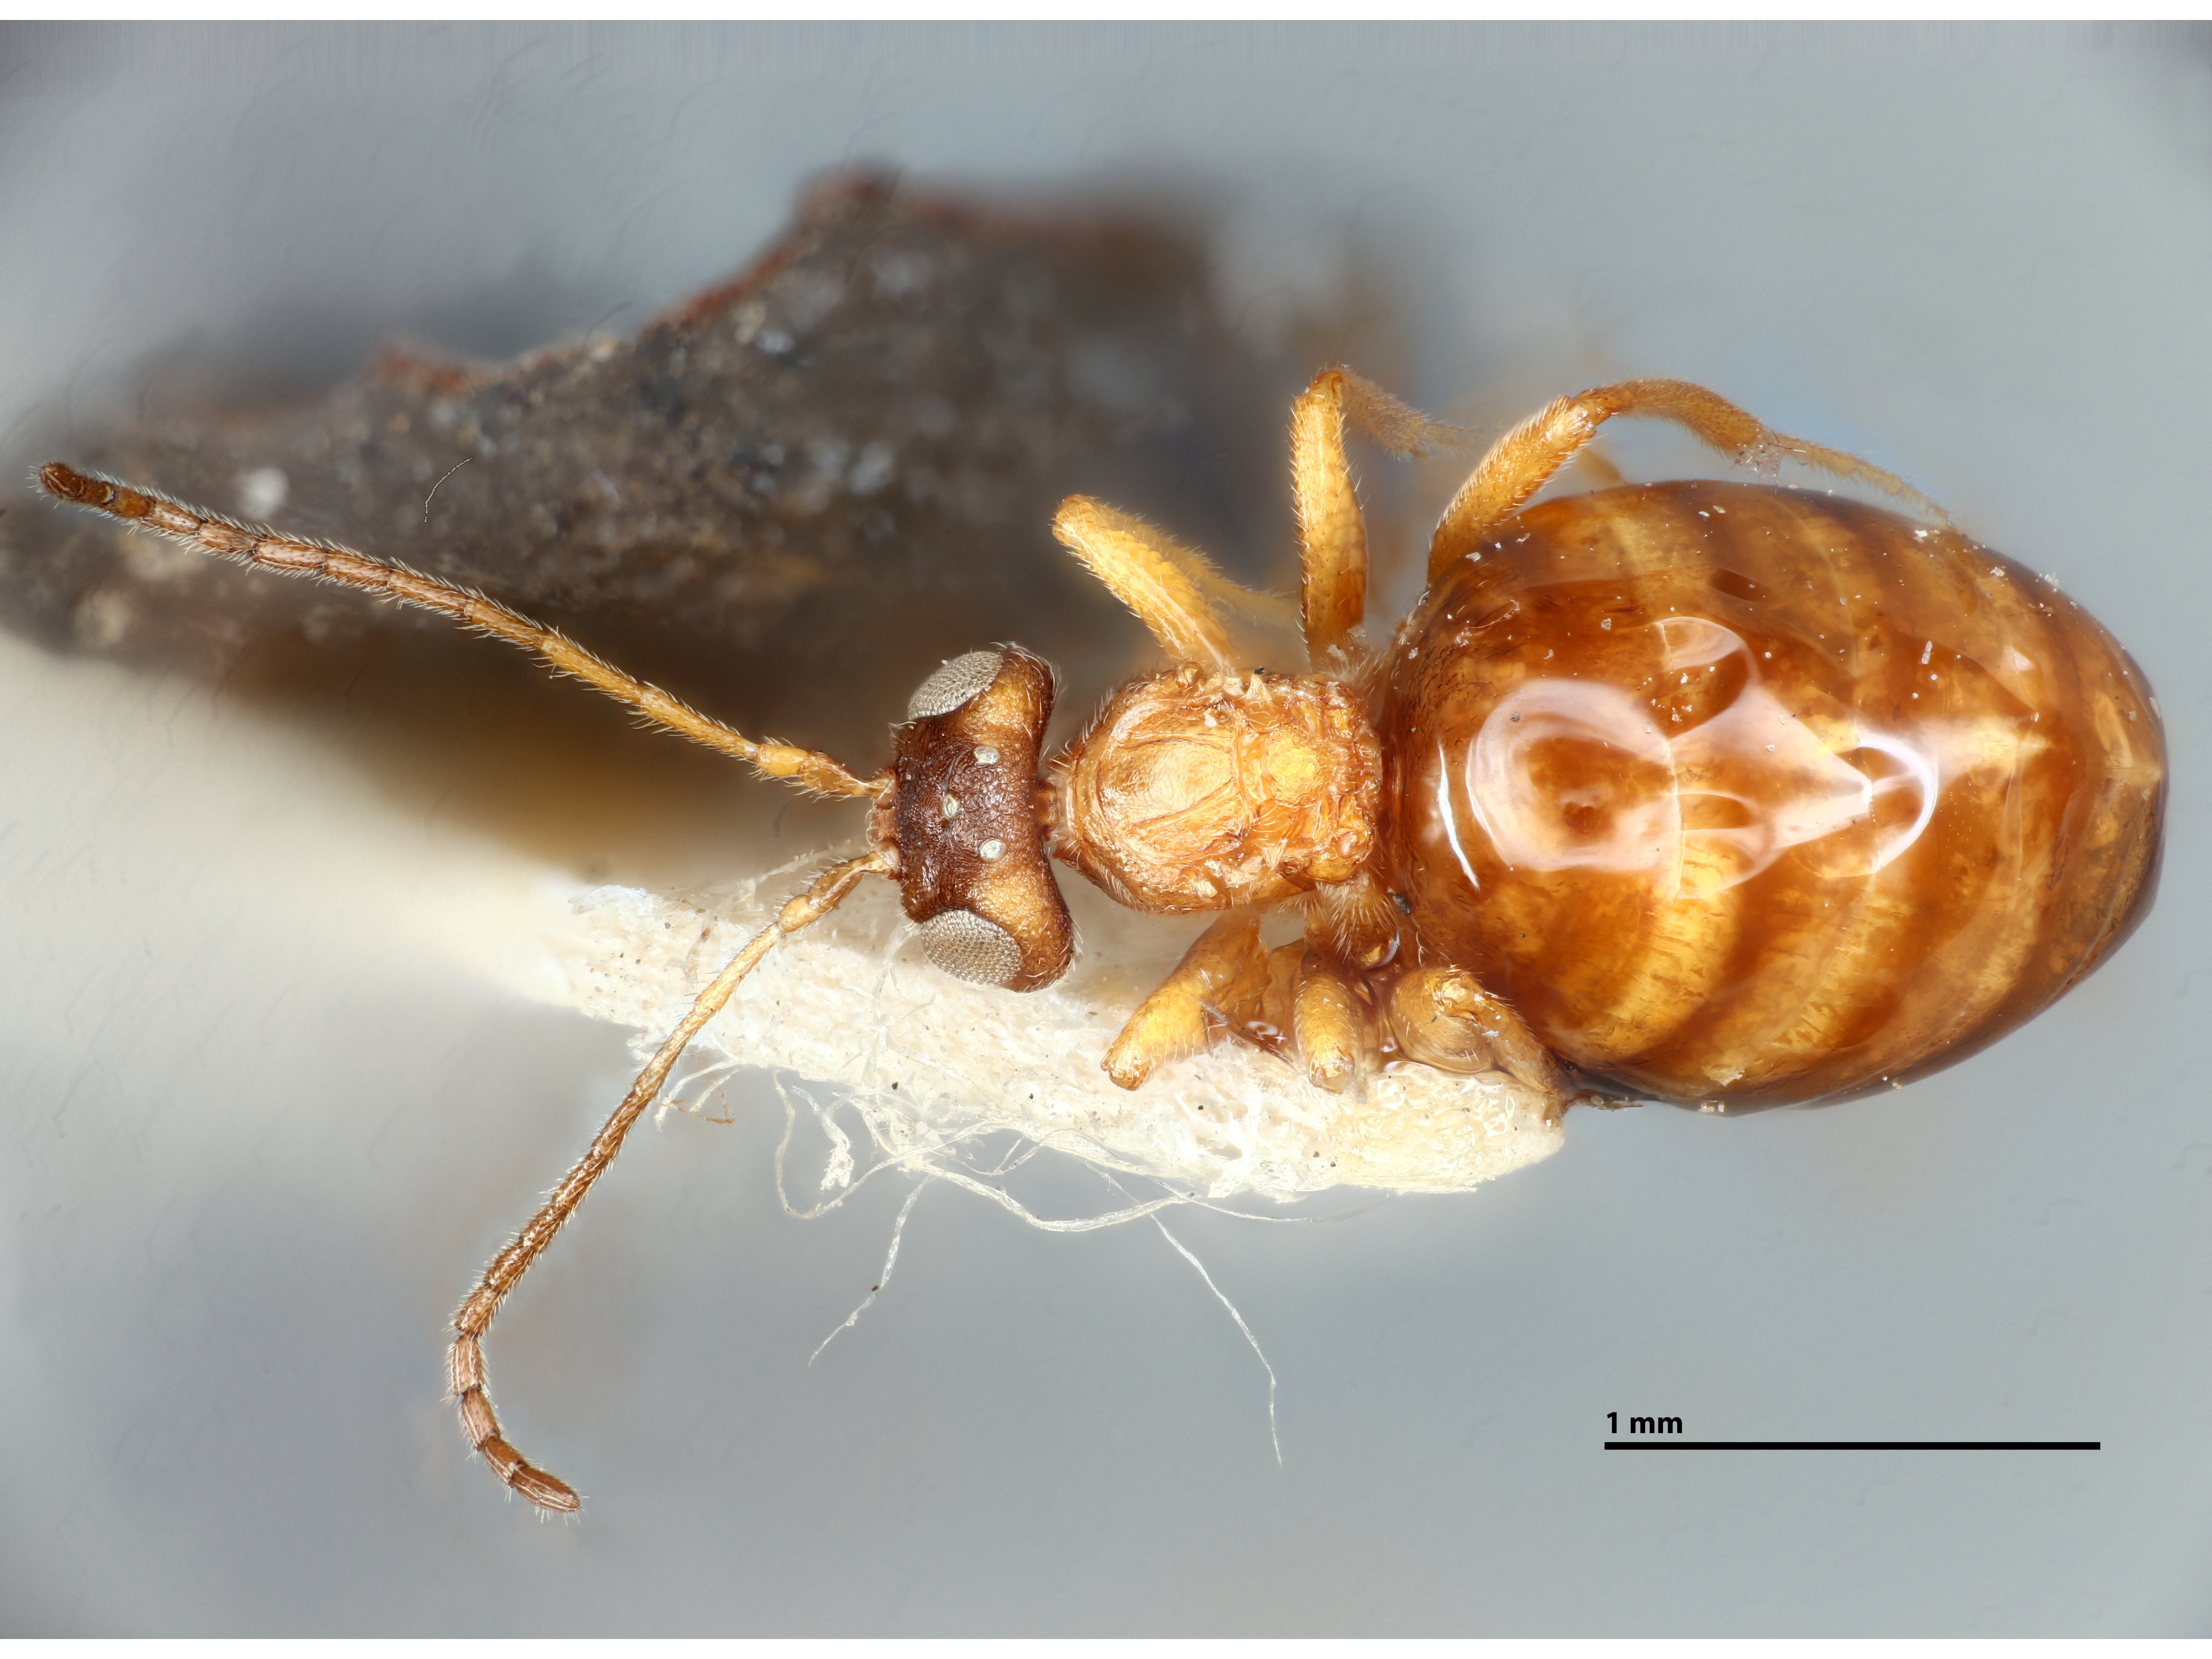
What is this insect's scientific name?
Zopheroteras cuneatum
